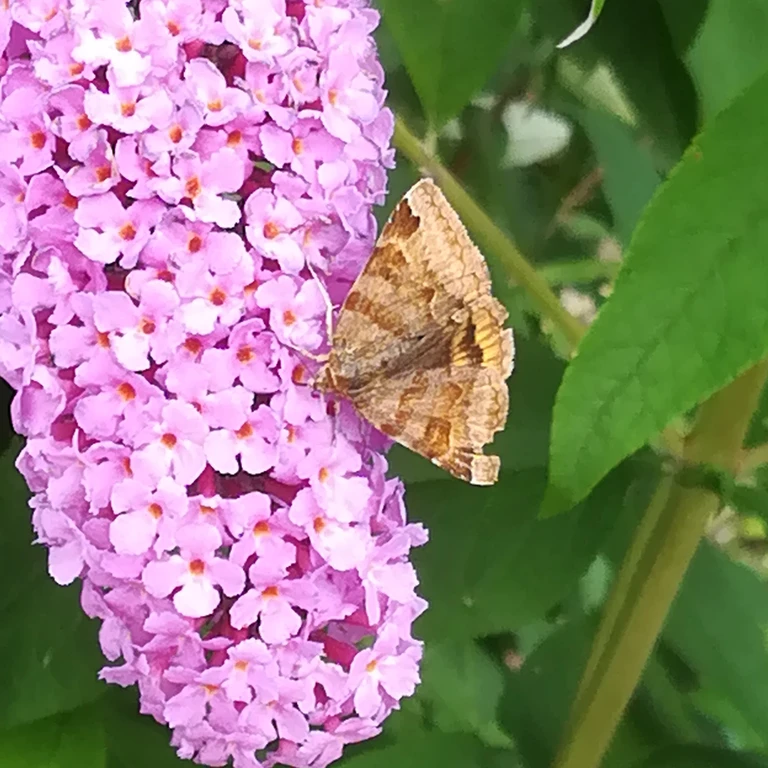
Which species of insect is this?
Euclidia glyphica
